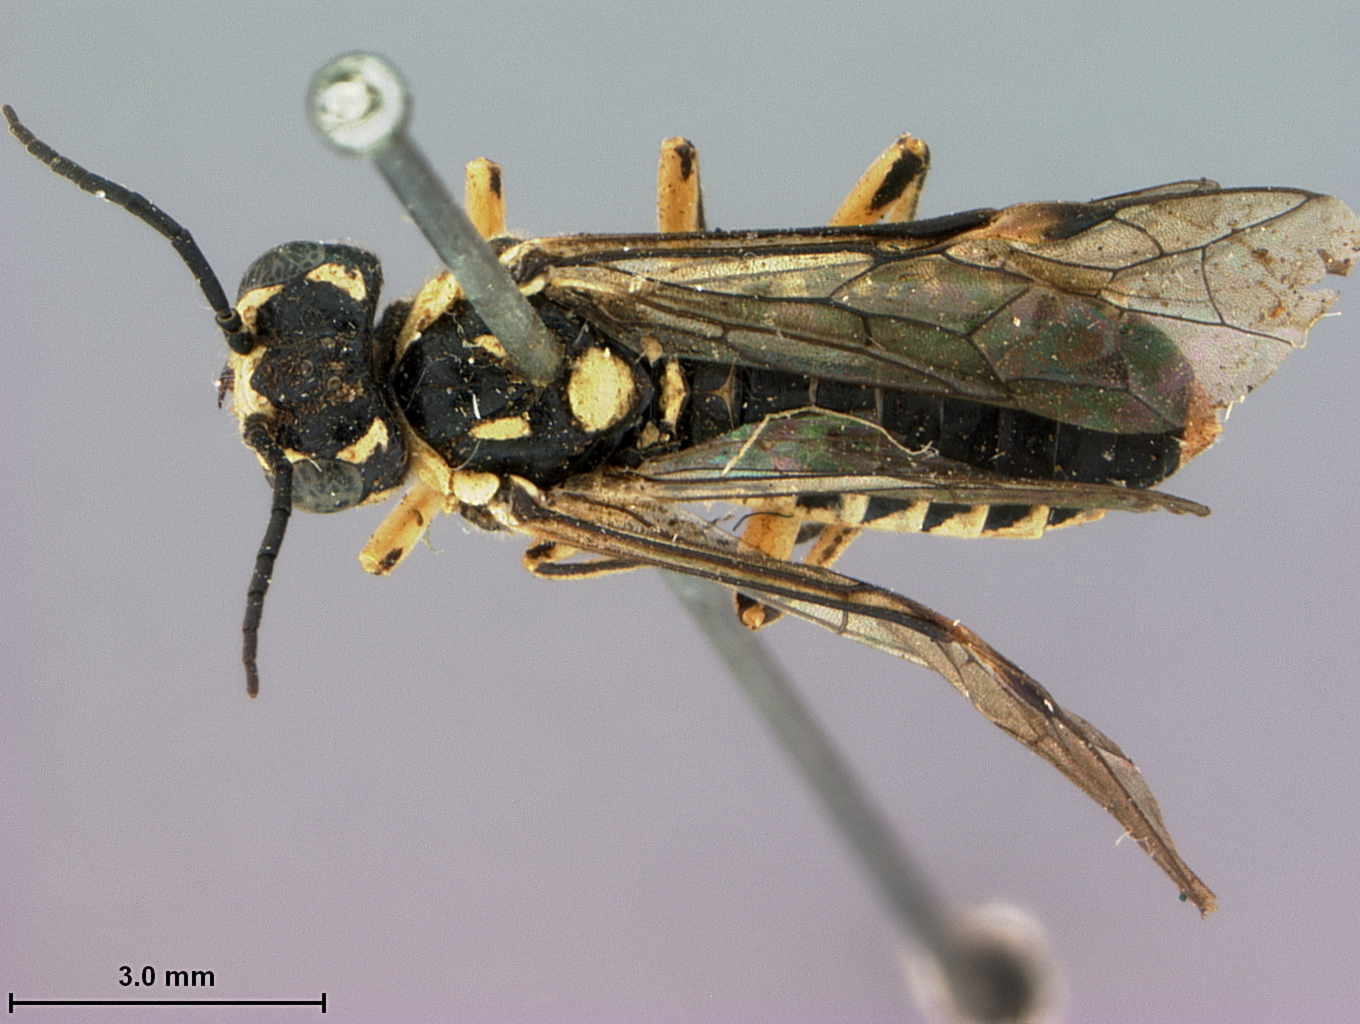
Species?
Rhogogaster truncatus
